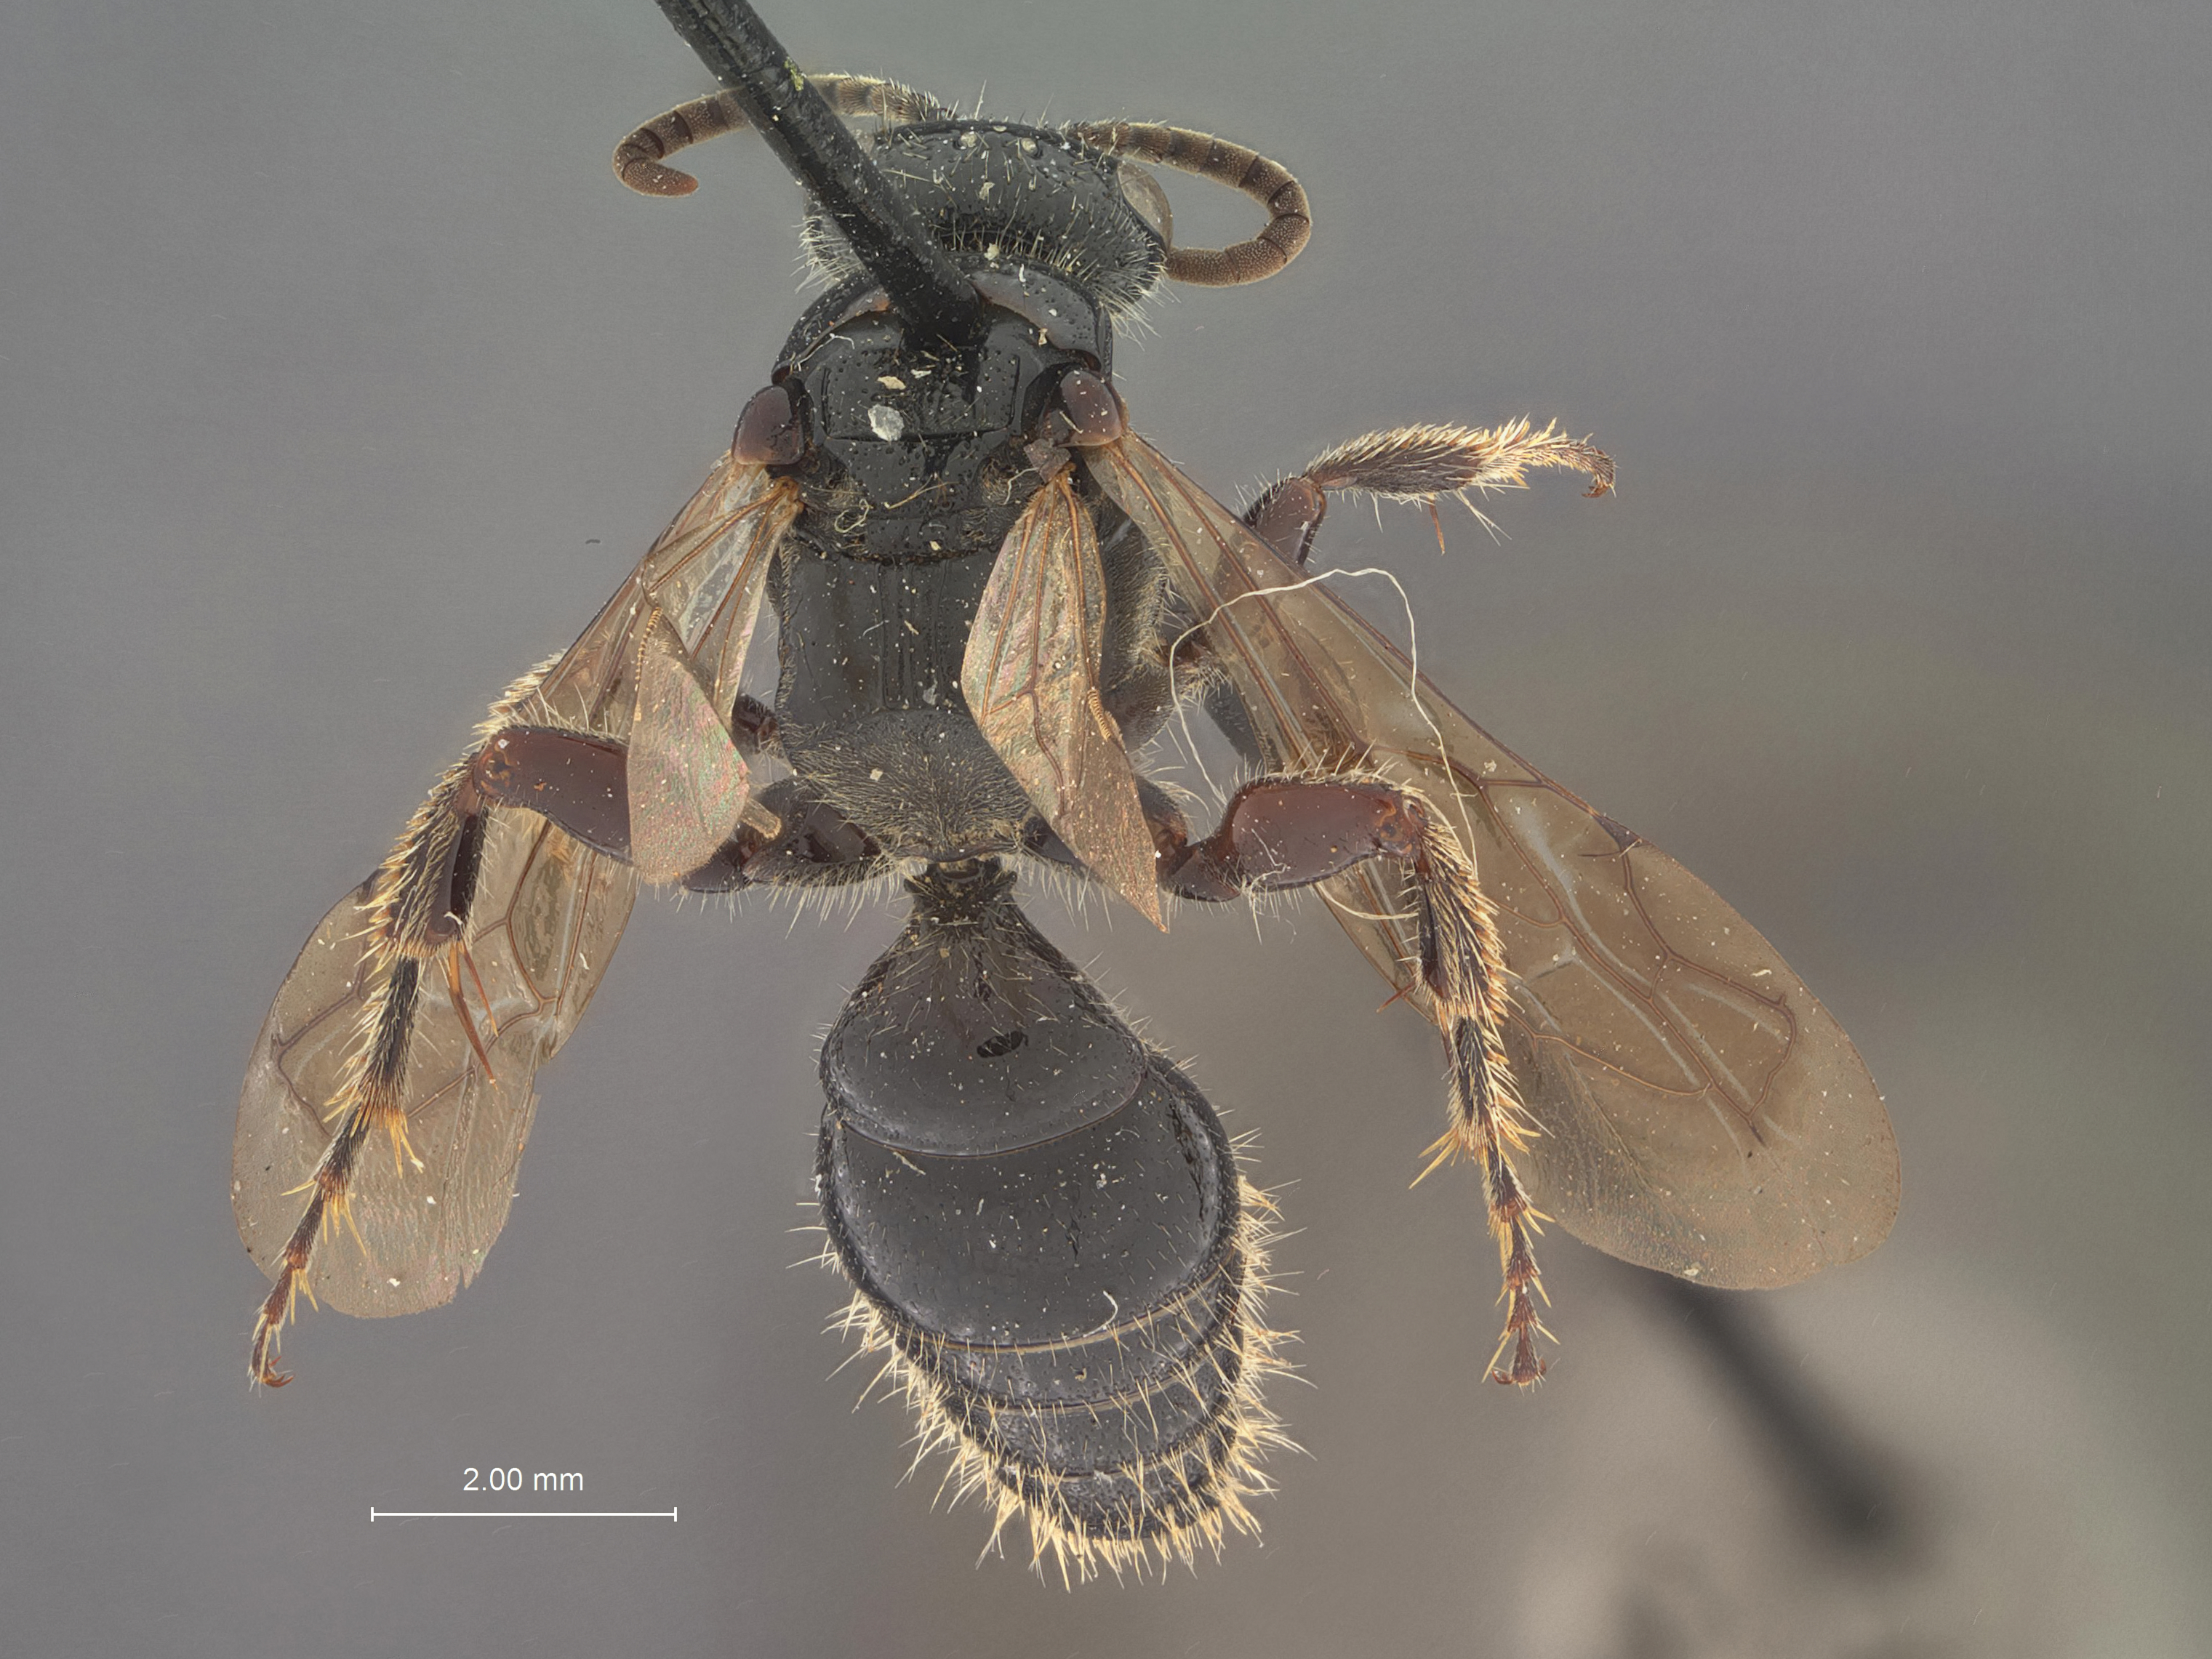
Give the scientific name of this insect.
Tiphia phyllophagae
